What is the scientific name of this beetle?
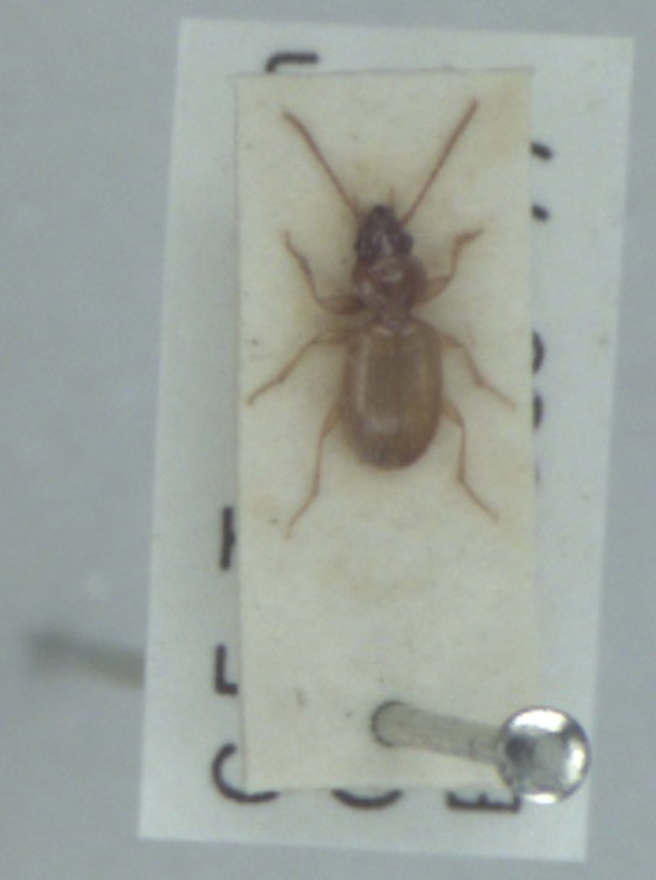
Epaphius secalis
